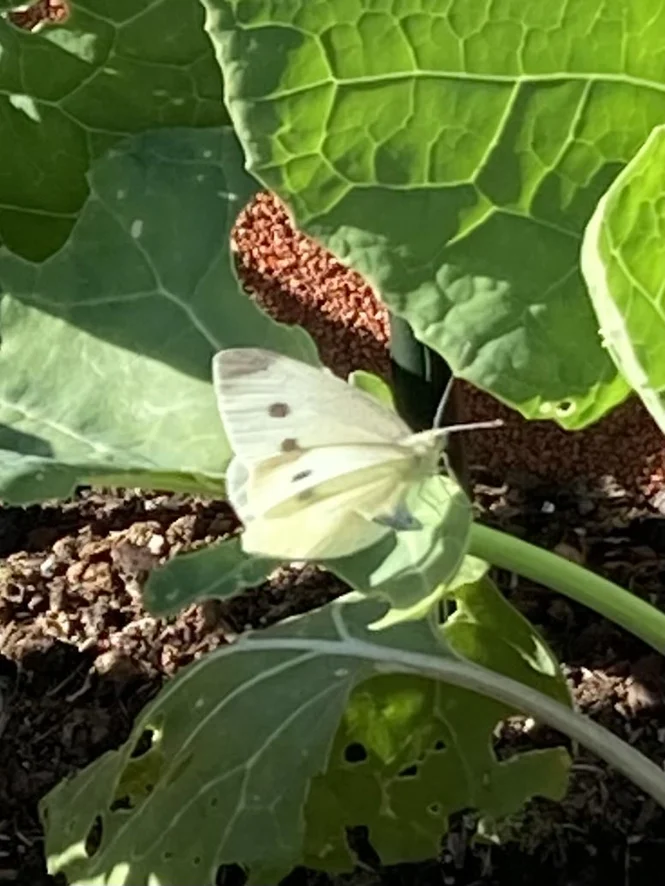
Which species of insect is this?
Pieris rapae
